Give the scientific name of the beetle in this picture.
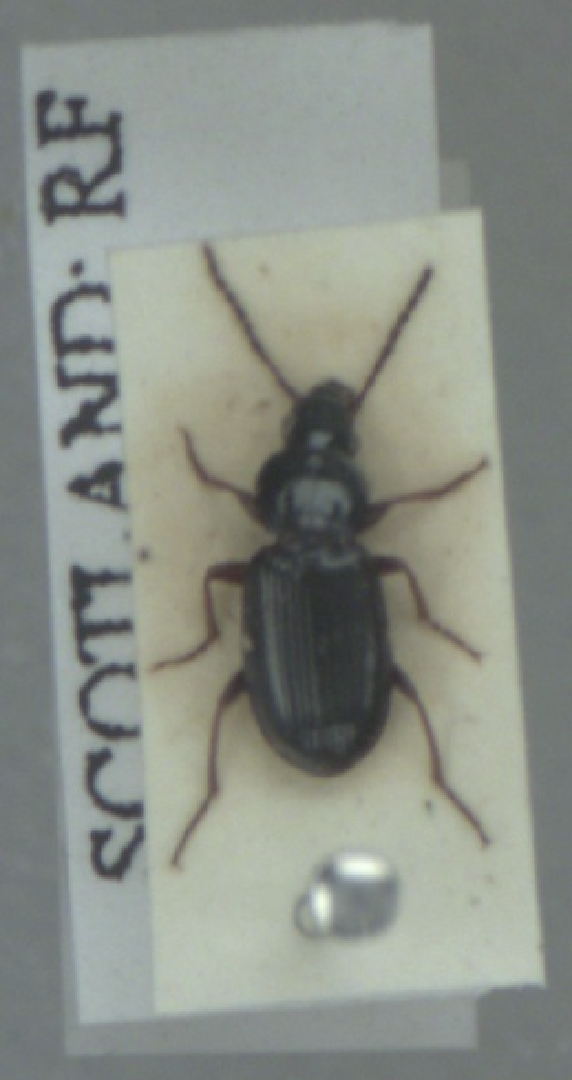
Pterostichus strenuus
